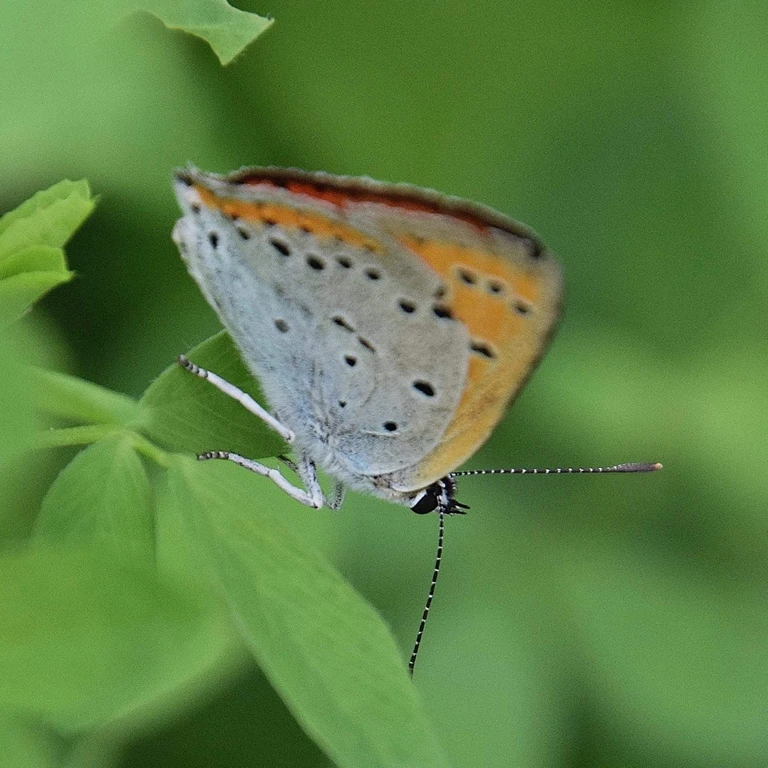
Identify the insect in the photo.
Lycaena dispar
